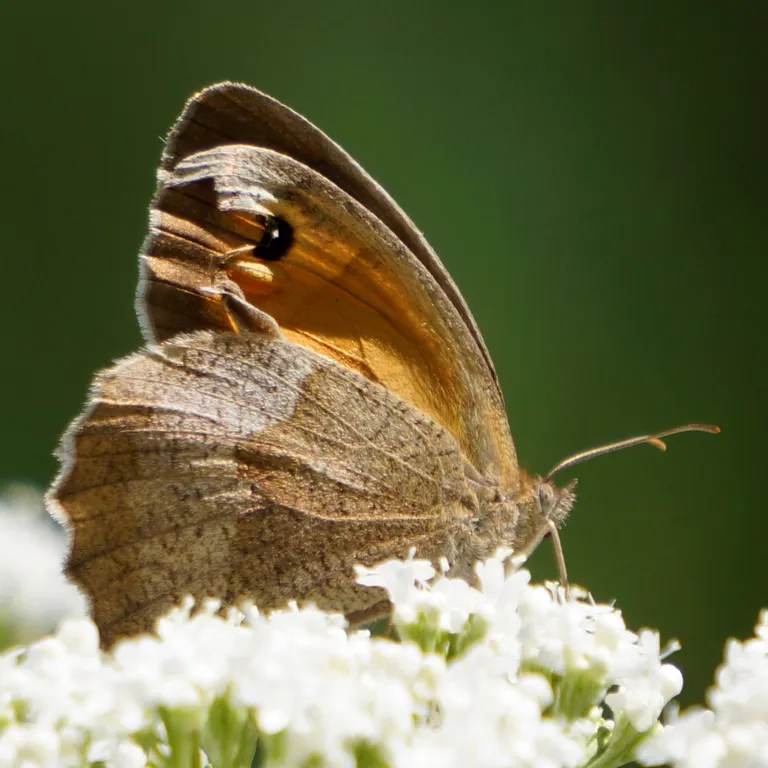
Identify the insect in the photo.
Maniola jurtina
